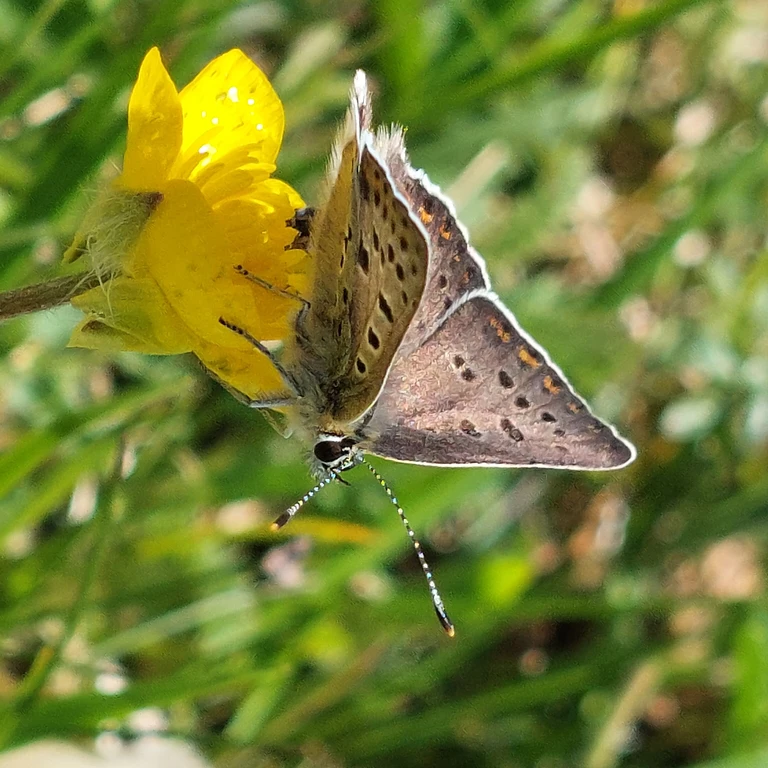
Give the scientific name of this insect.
Lycaena tityrus (also Loweia tityrus)
